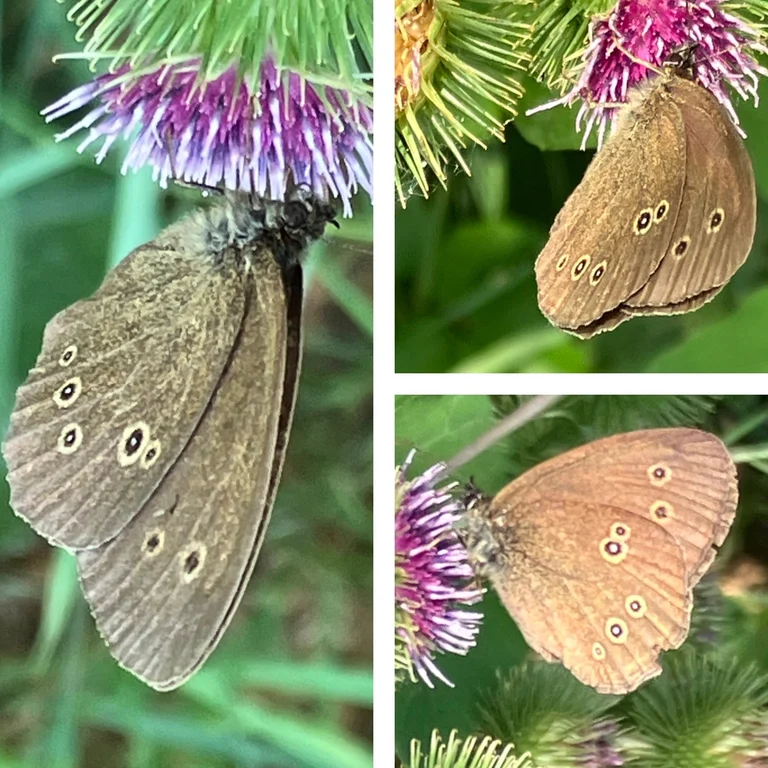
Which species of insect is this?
Aphantopus hyperantus
